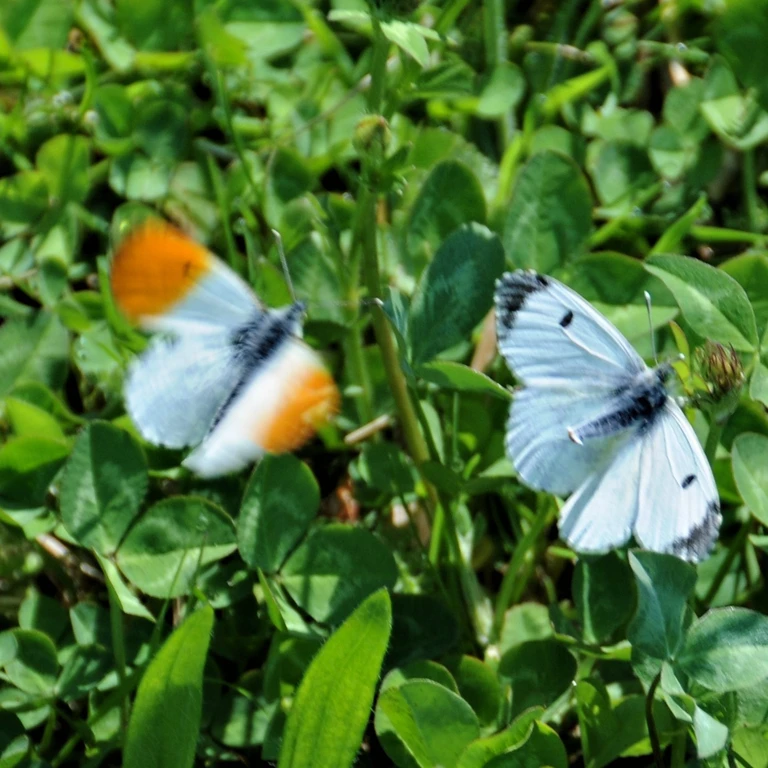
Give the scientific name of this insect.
Anthocharis cardamines
